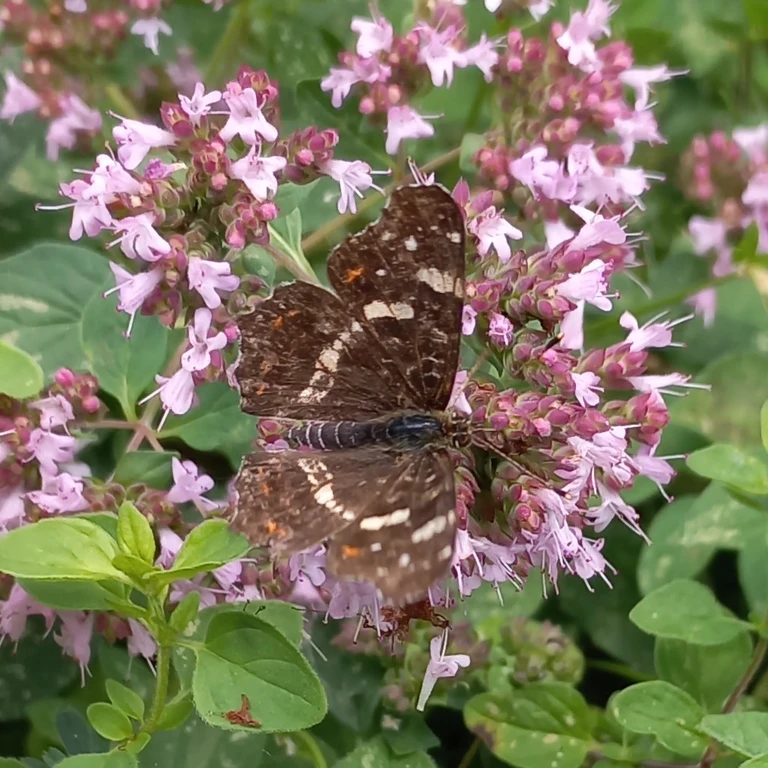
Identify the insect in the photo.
Araschnia levana
